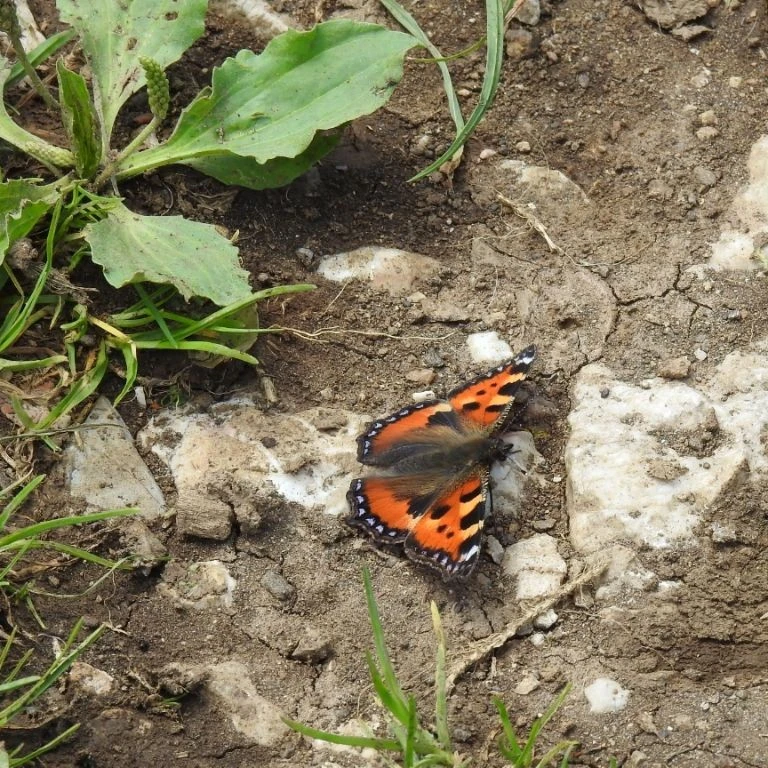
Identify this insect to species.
Aglais urticae
